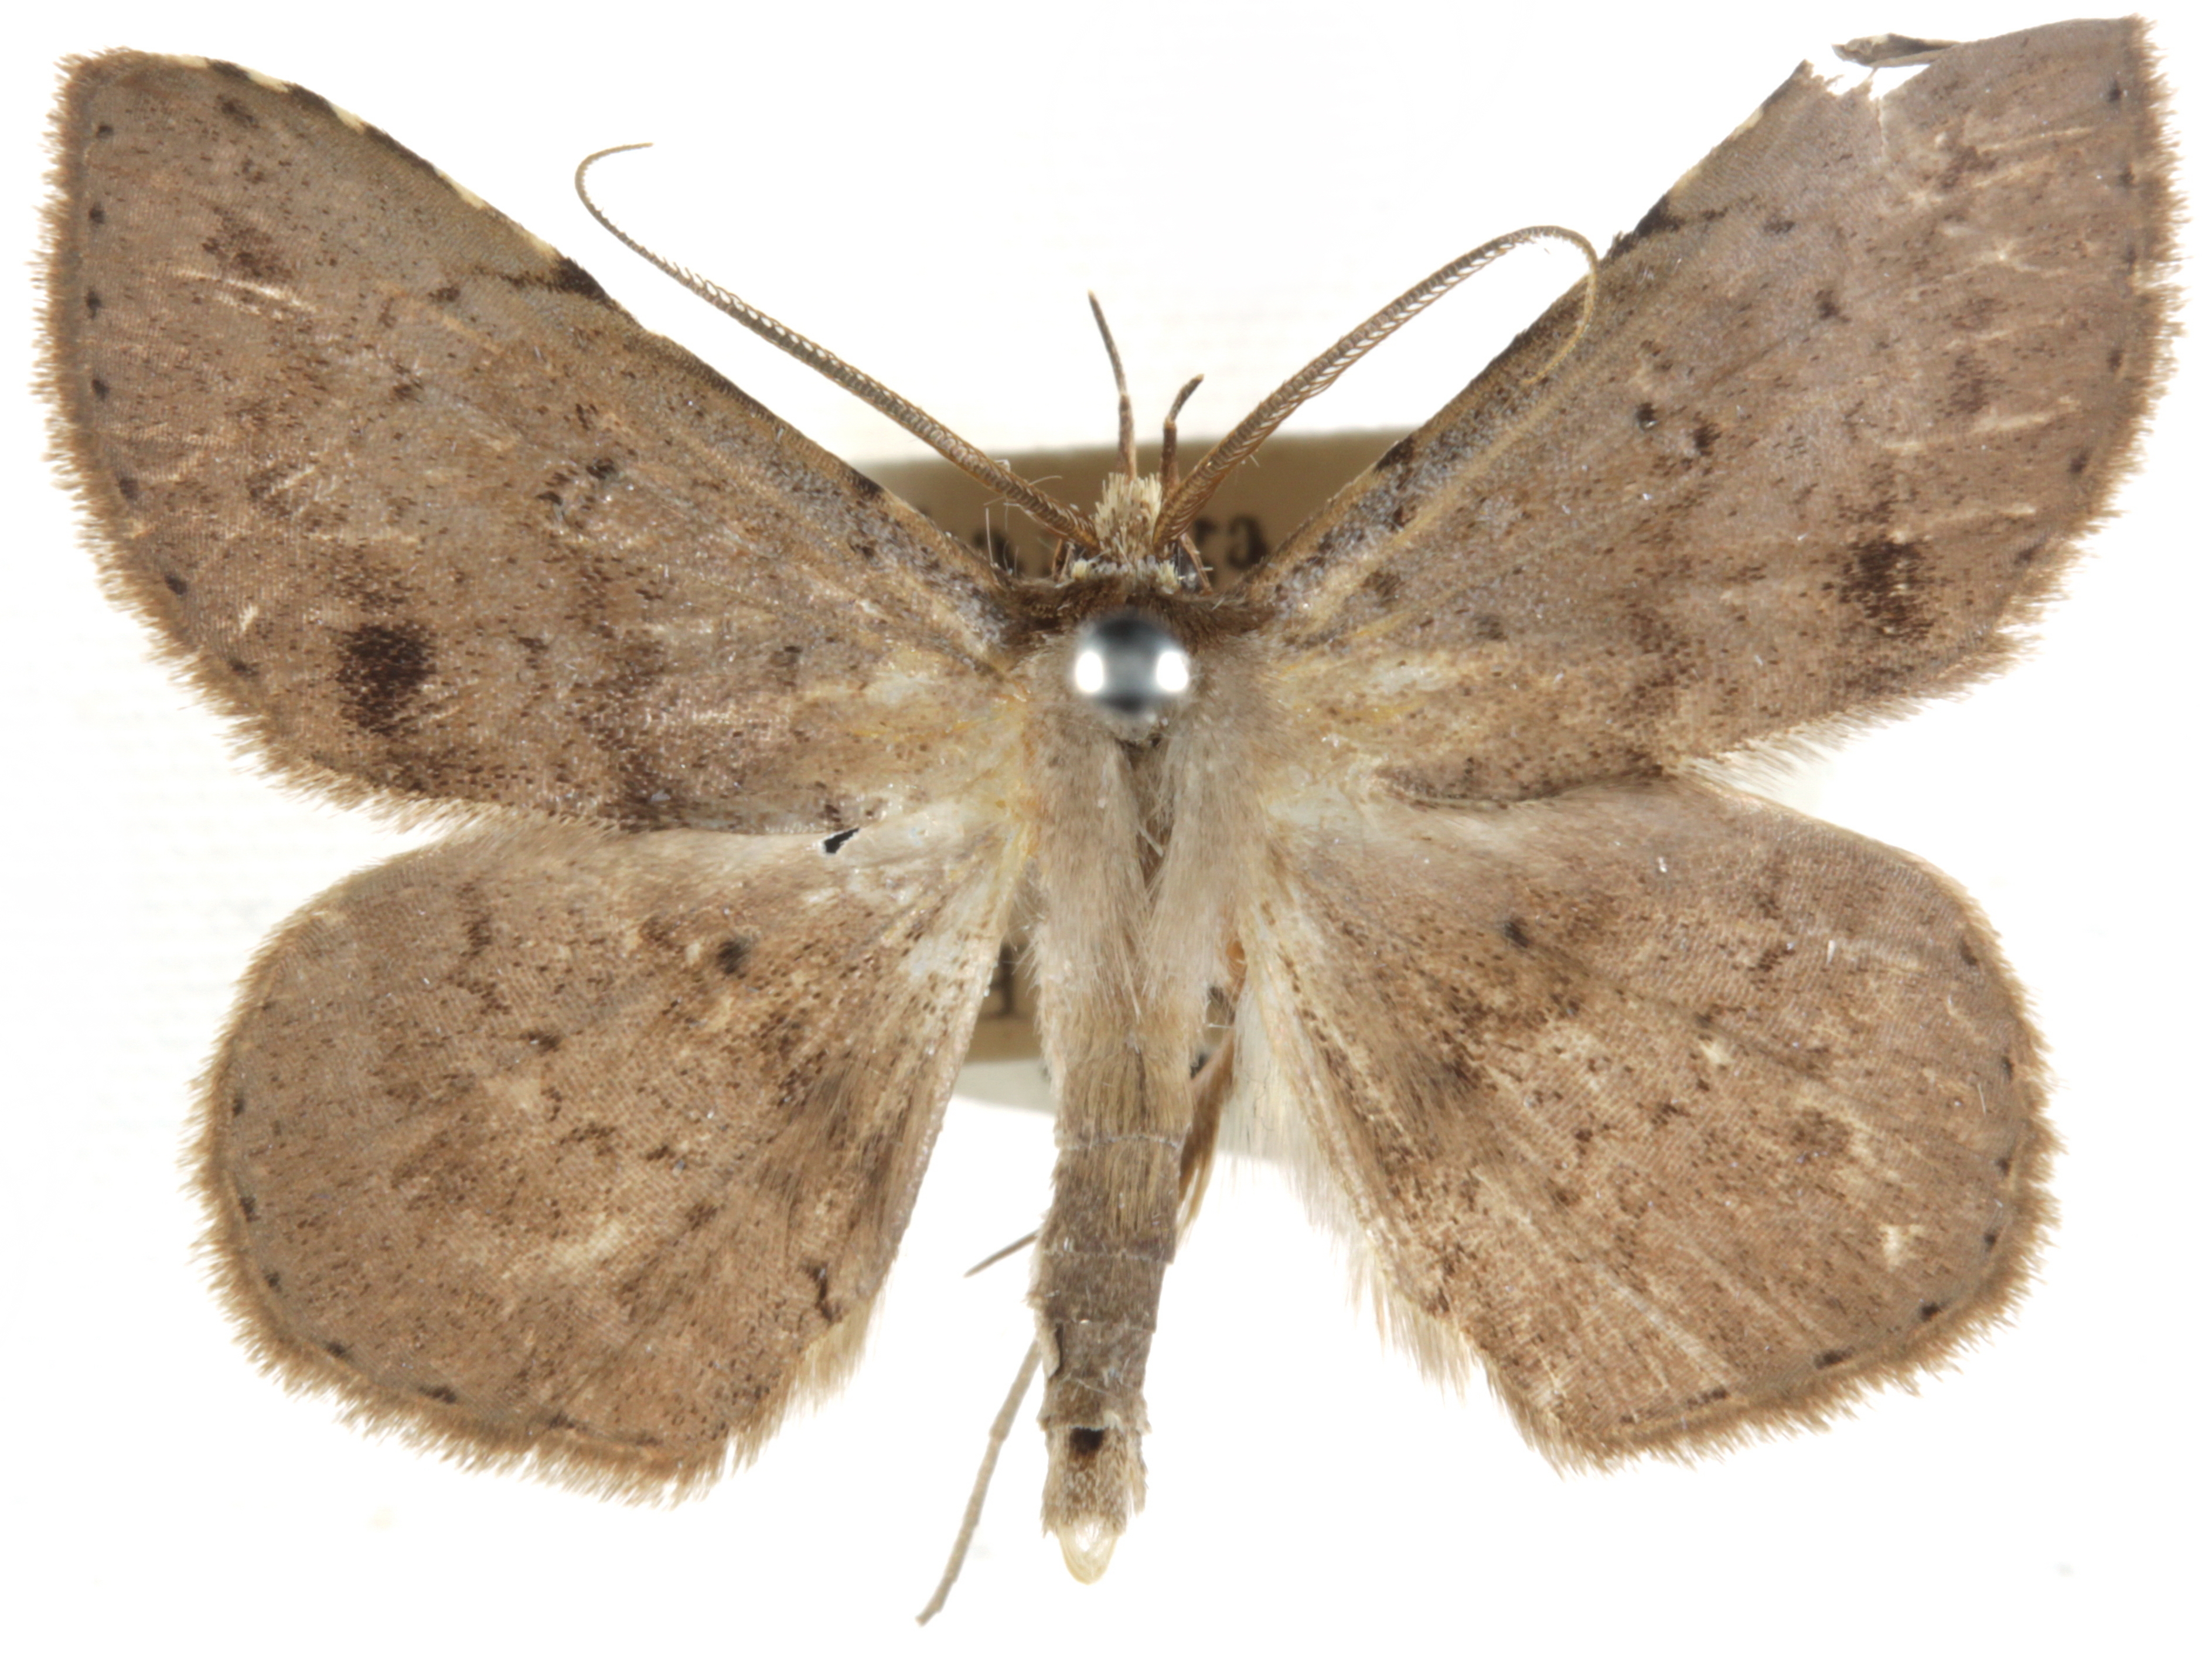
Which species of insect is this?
Ugiodes cinerea
